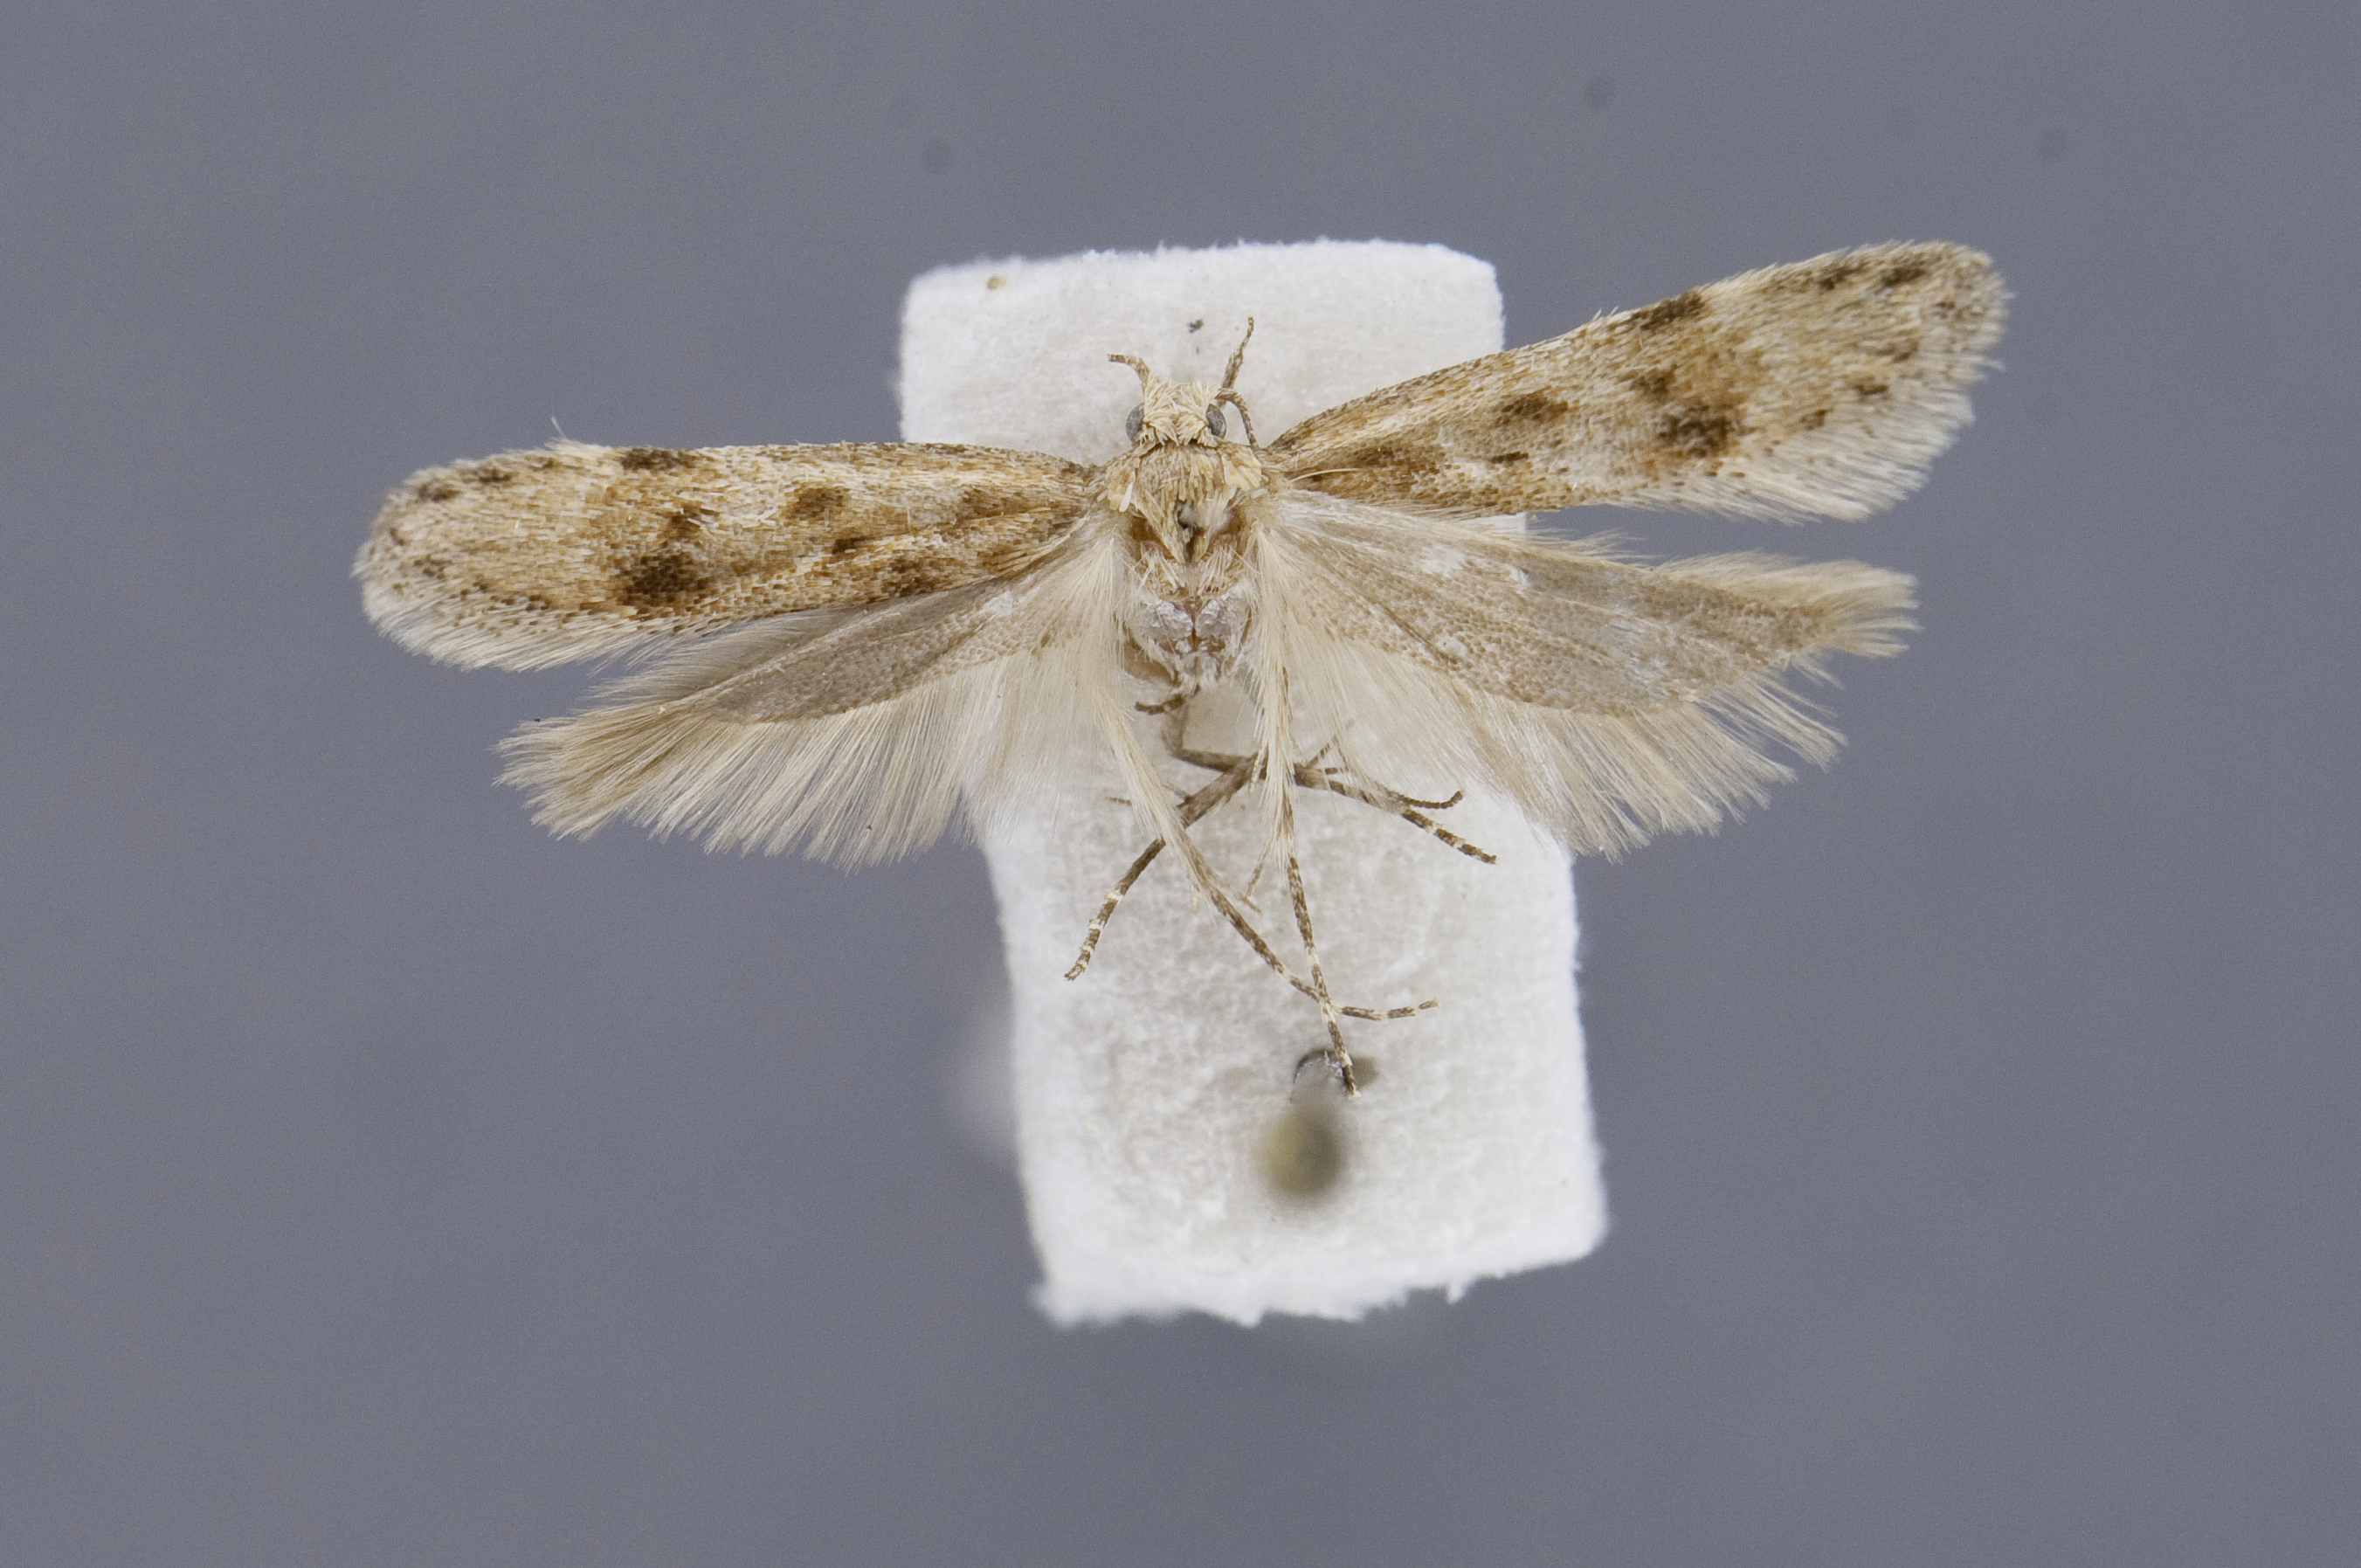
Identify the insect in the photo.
Gelechia diversella (also Arla diversella)
